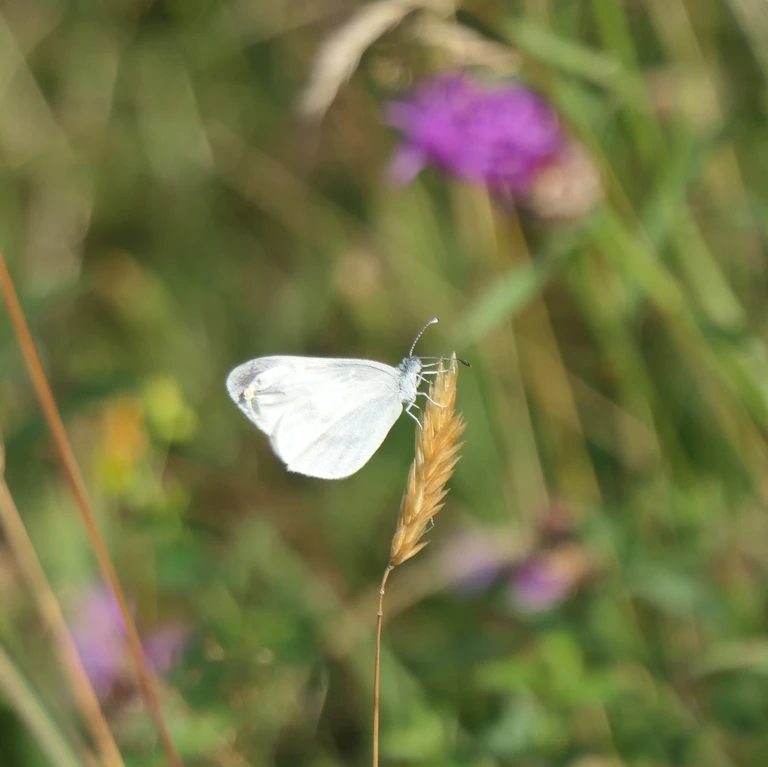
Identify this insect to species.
Leptidea sinapis/juvernica
